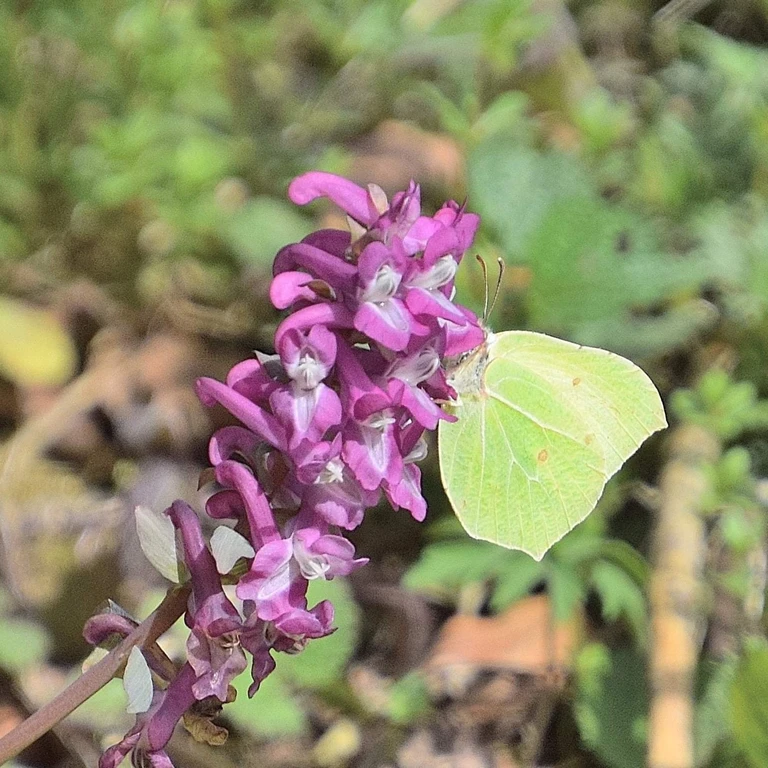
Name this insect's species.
Gonepteryx rhamni
